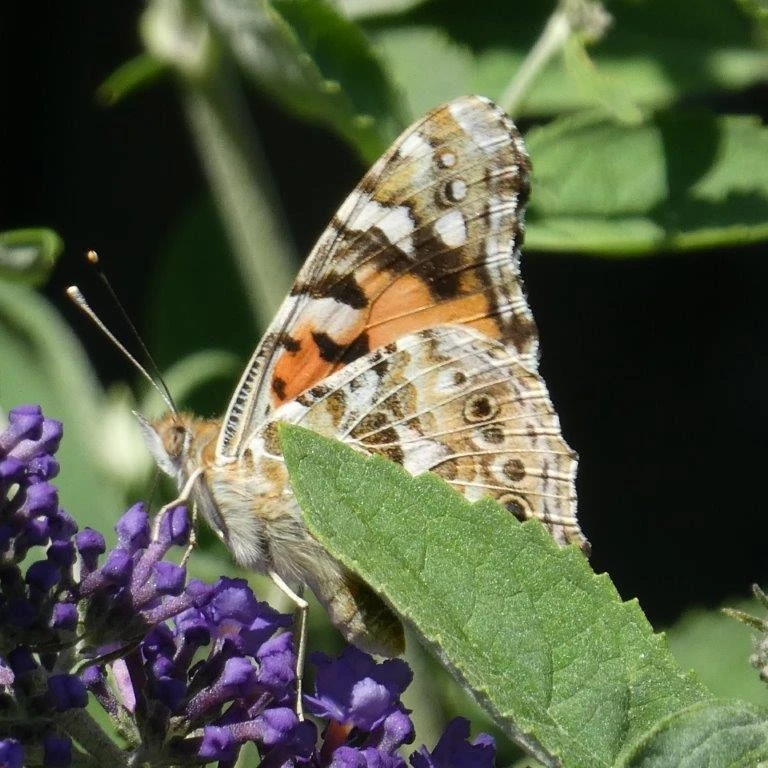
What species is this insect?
Vanessa cardui
